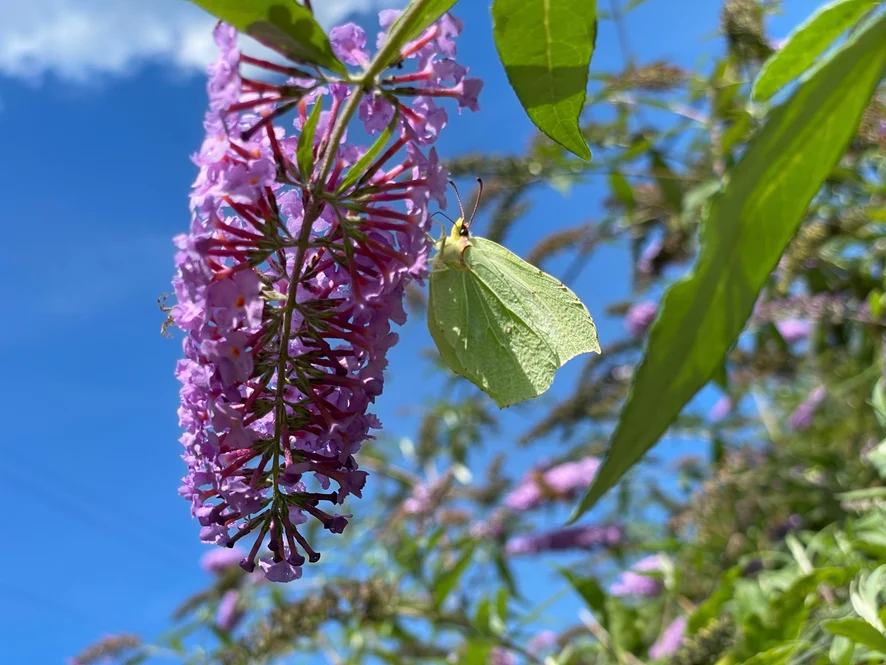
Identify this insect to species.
Gonepteryx rhamni
